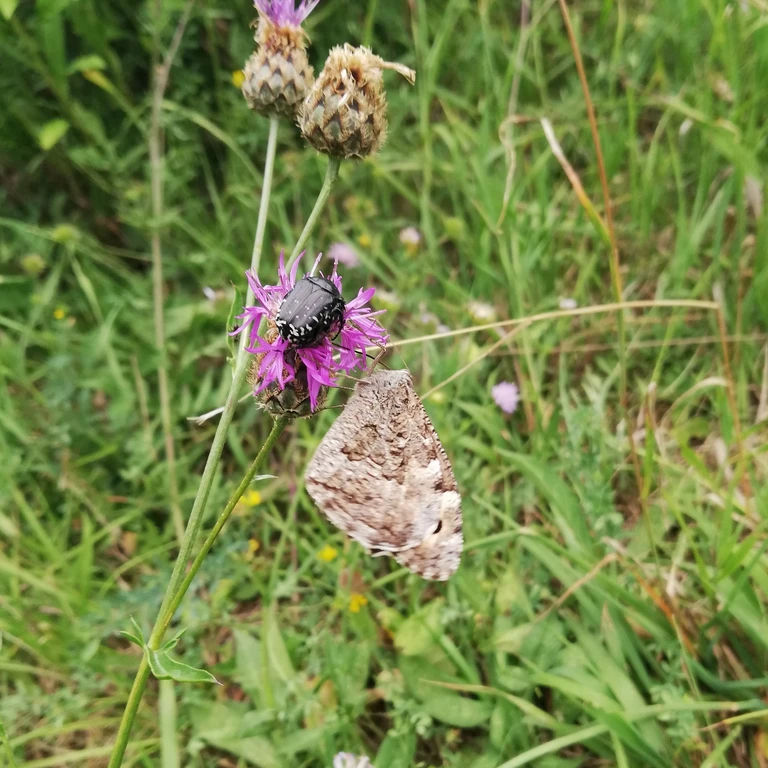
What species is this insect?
Hipparchia semele
